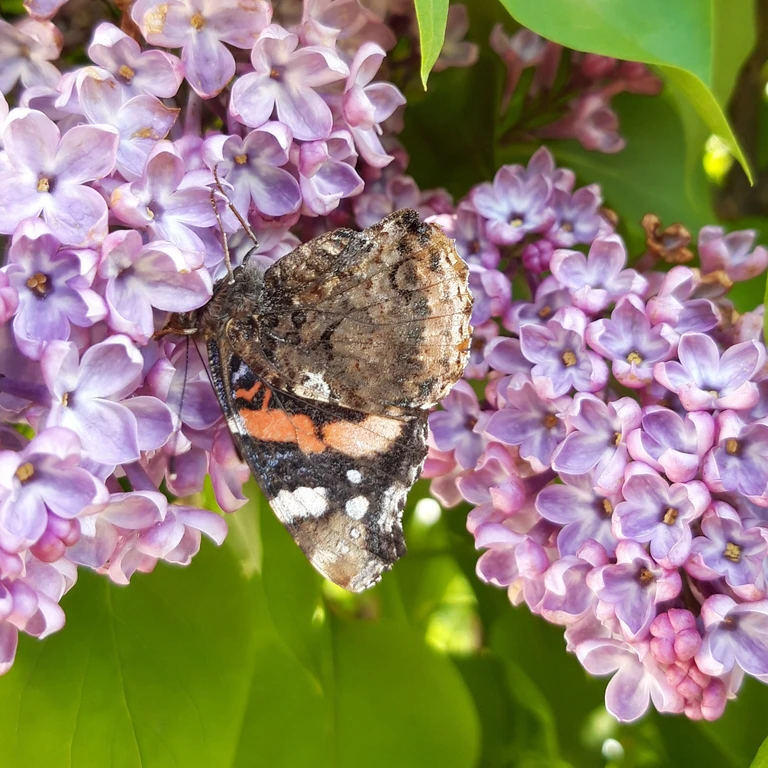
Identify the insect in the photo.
Vanessa atalanta
